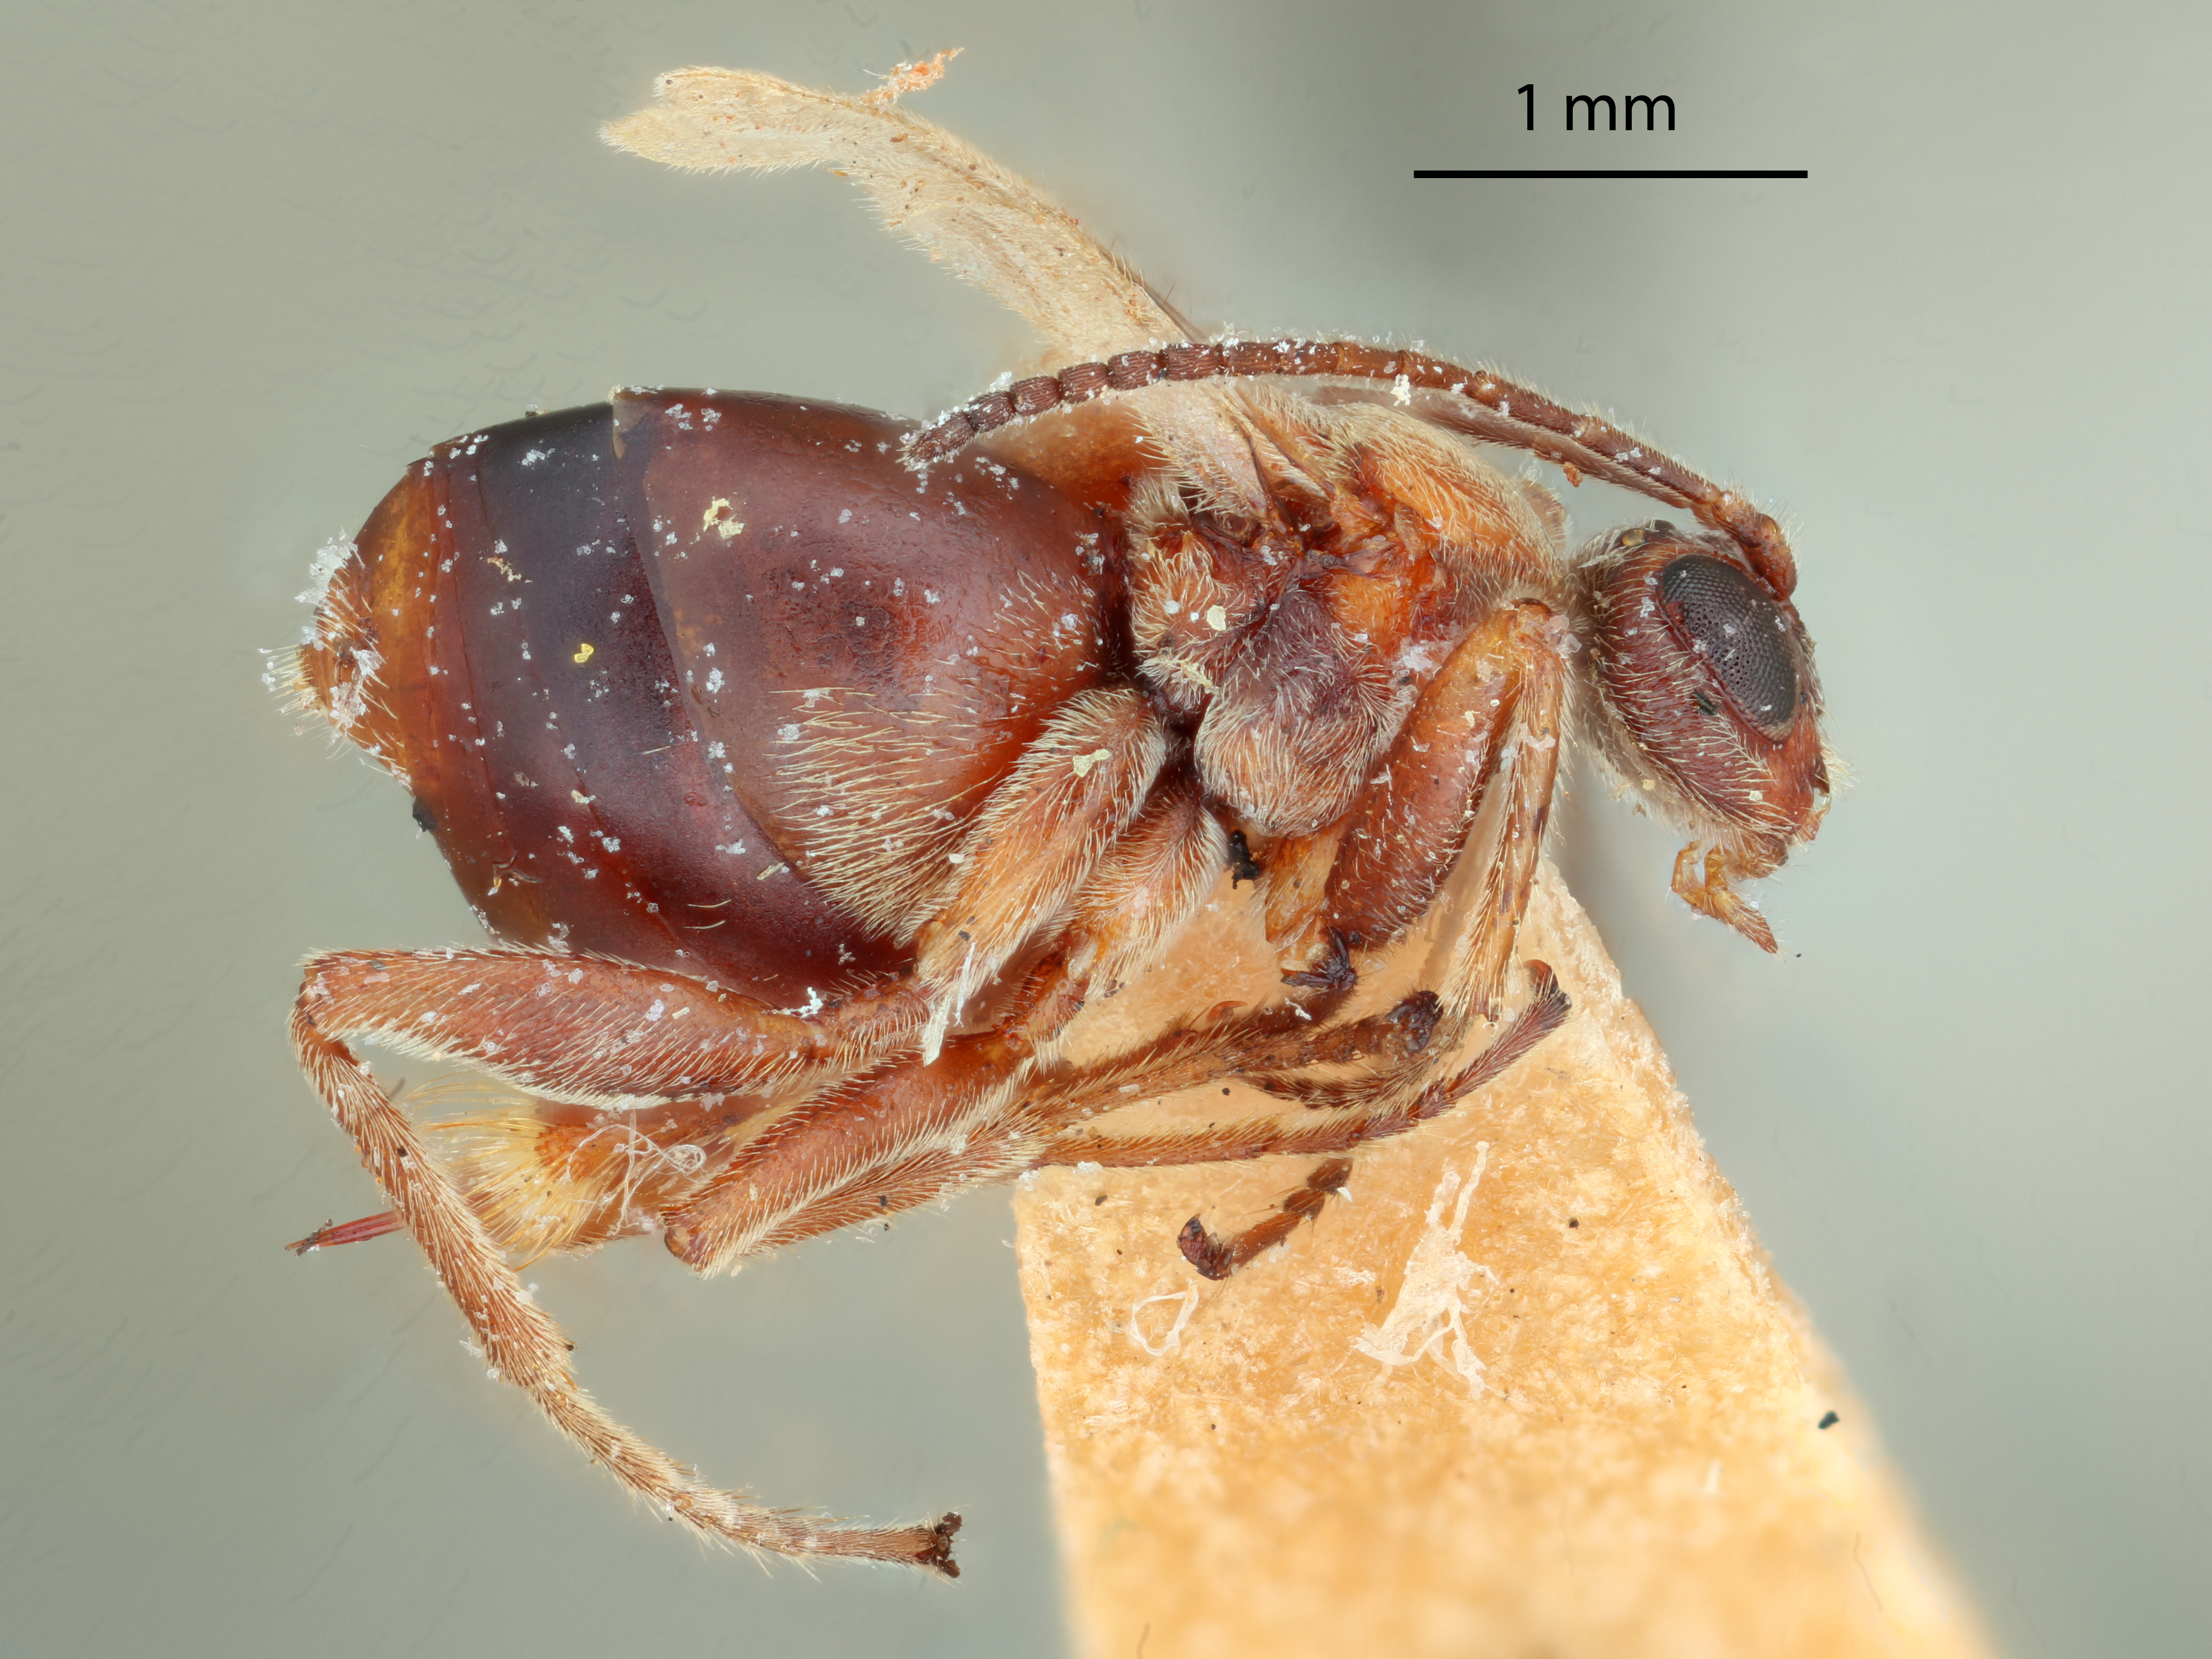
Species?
Philonix gigas
